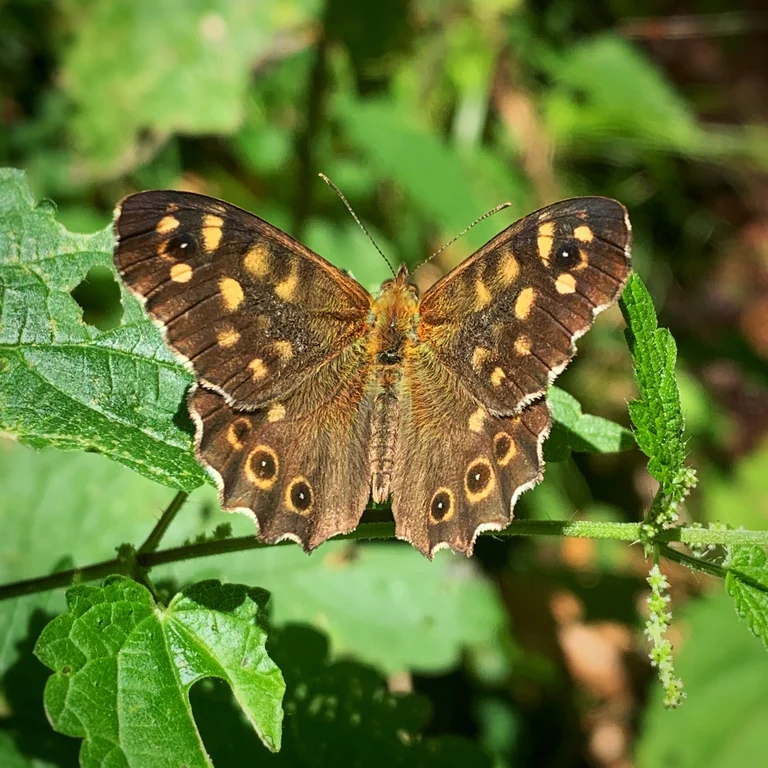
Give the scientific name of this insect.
Pararge aegeria
